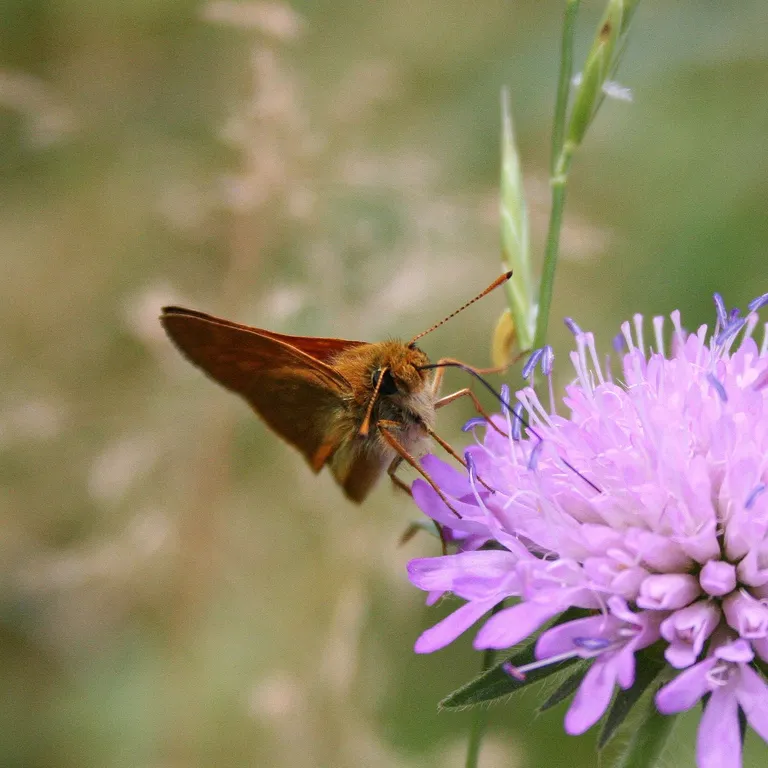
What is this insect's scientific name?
Ochlodes sylvanus (also Ochlodes venata)
